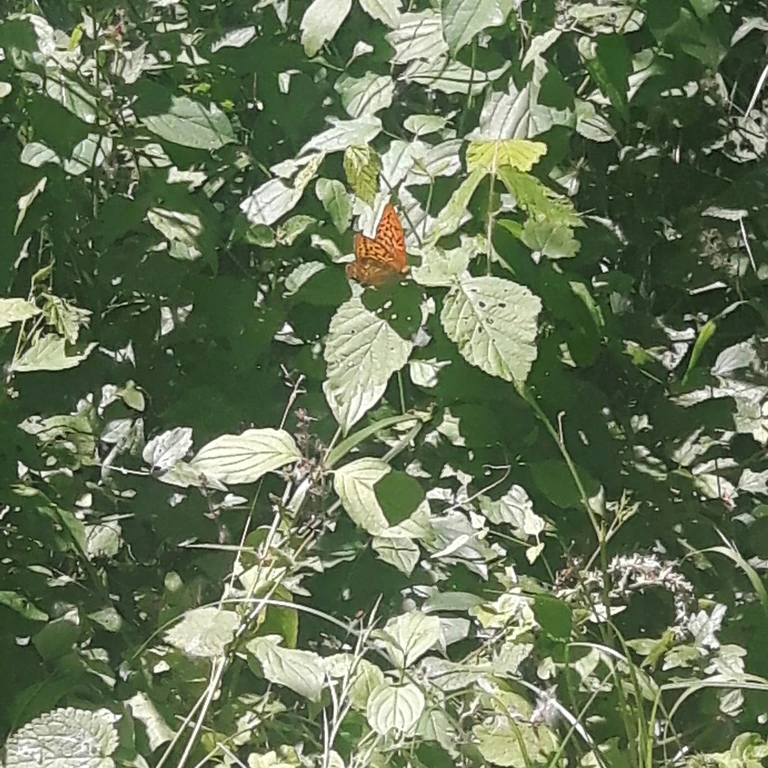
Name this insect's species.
Argynnis paphia
